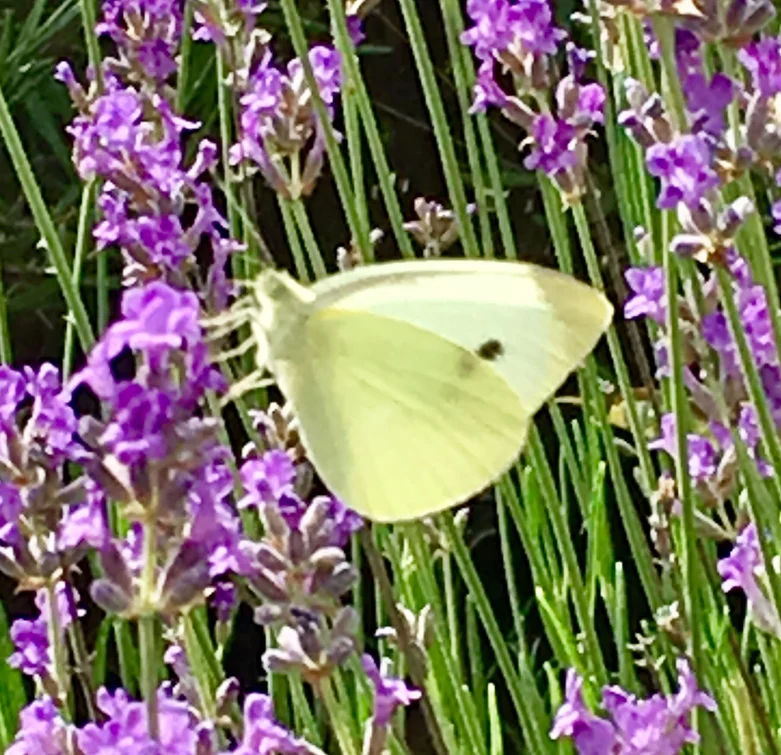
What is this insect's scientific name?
Pieris rapae
